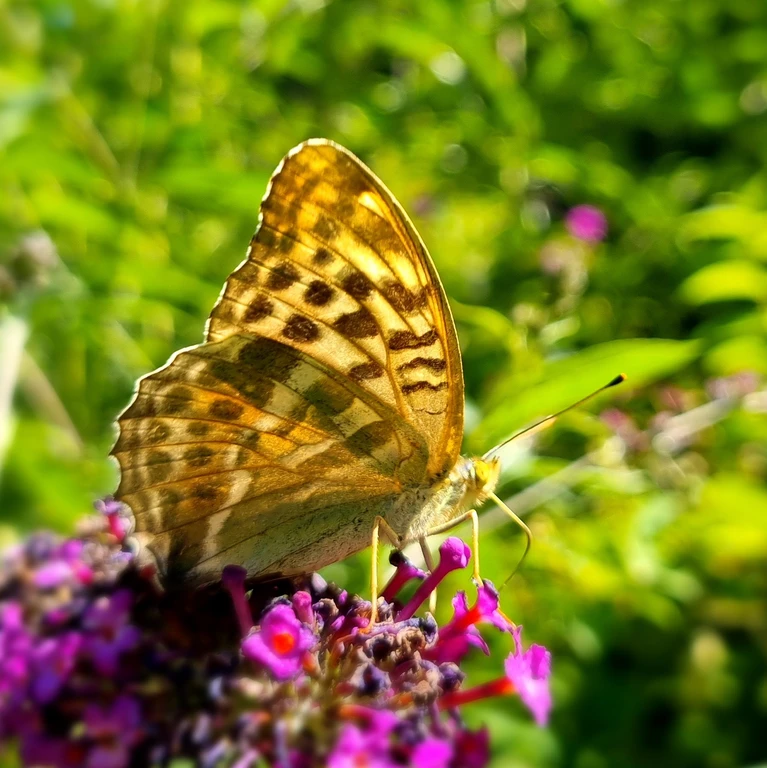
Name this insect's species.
Argynnis paphia
